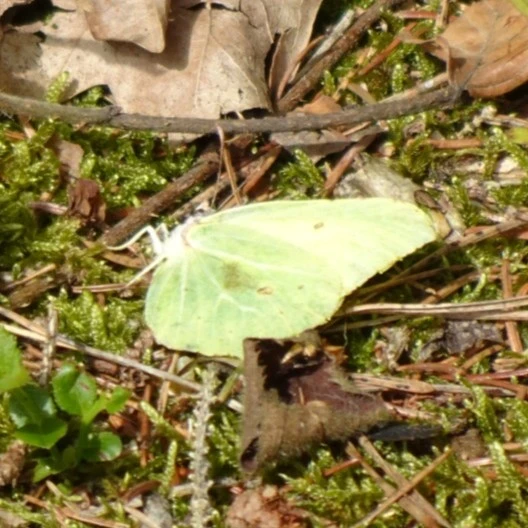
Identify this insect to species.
Gonepteryx rhamni
